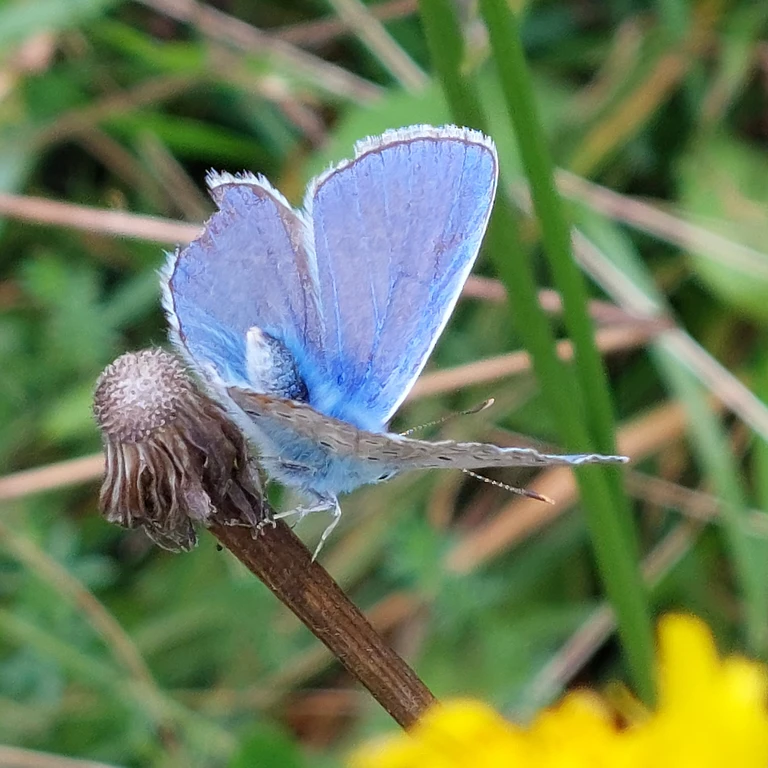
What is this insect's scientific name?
Polyommatus icarus
